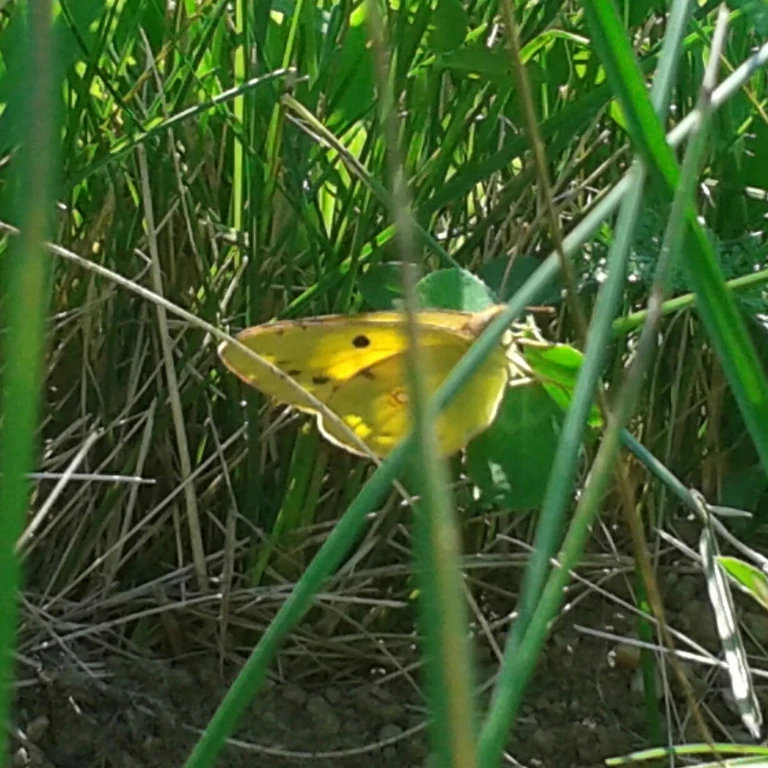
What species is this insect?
Colias croceus
